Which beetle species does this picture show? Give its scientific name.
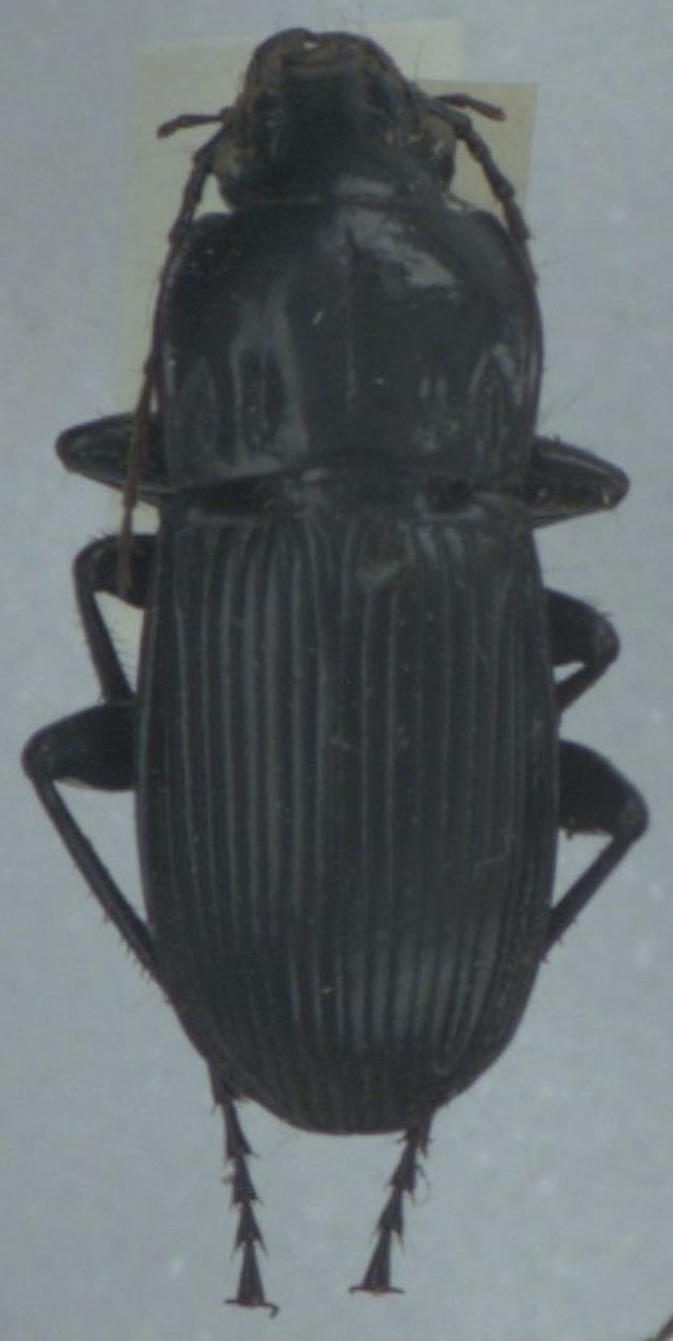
Abax parallelepipedus
